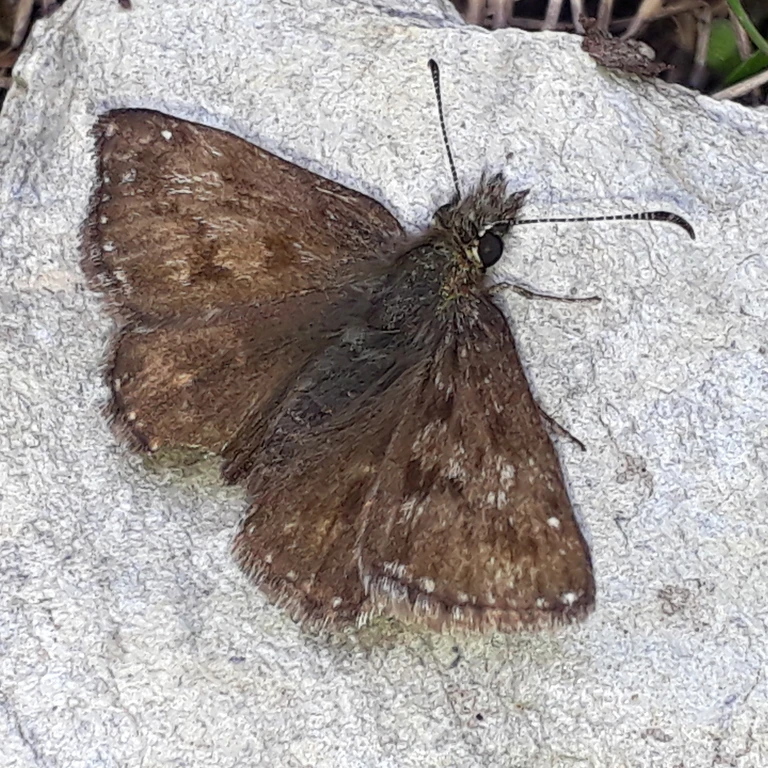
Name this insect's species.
Erynnis tages
